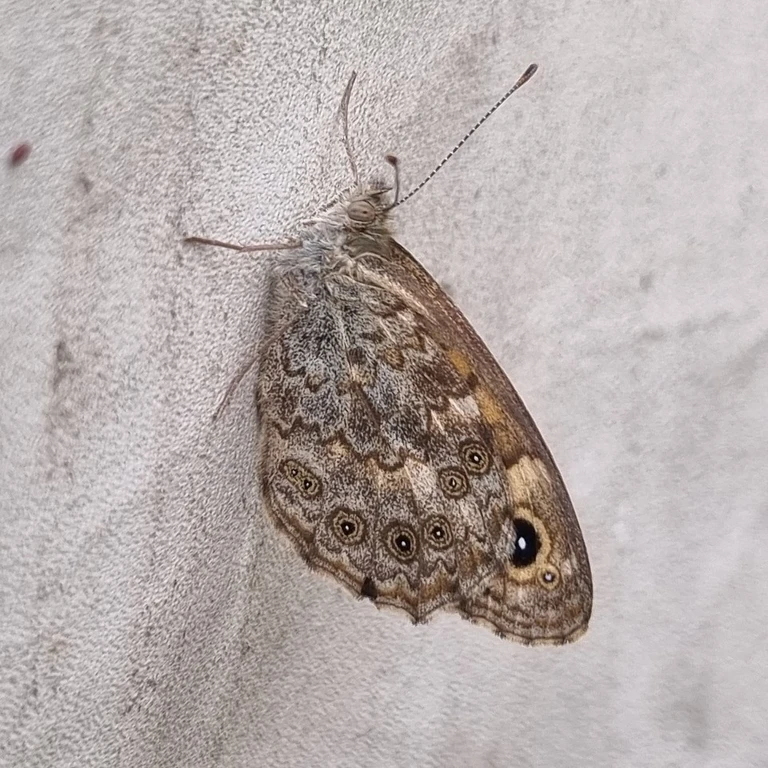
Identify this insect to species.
Lasiommata megera (also Pararge megera)
